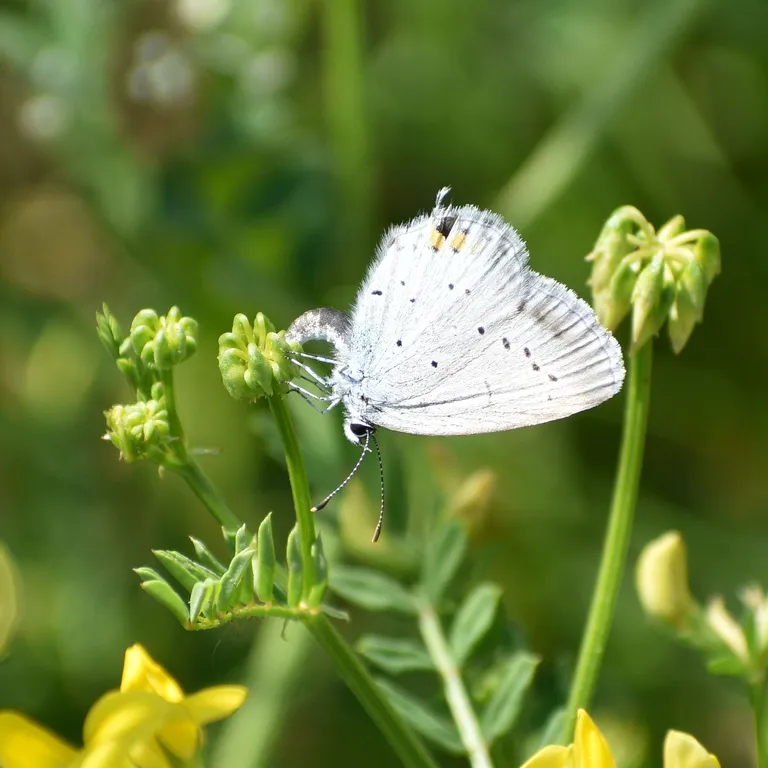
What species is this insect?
Cupido argiades (also Elkalyce argiades)
